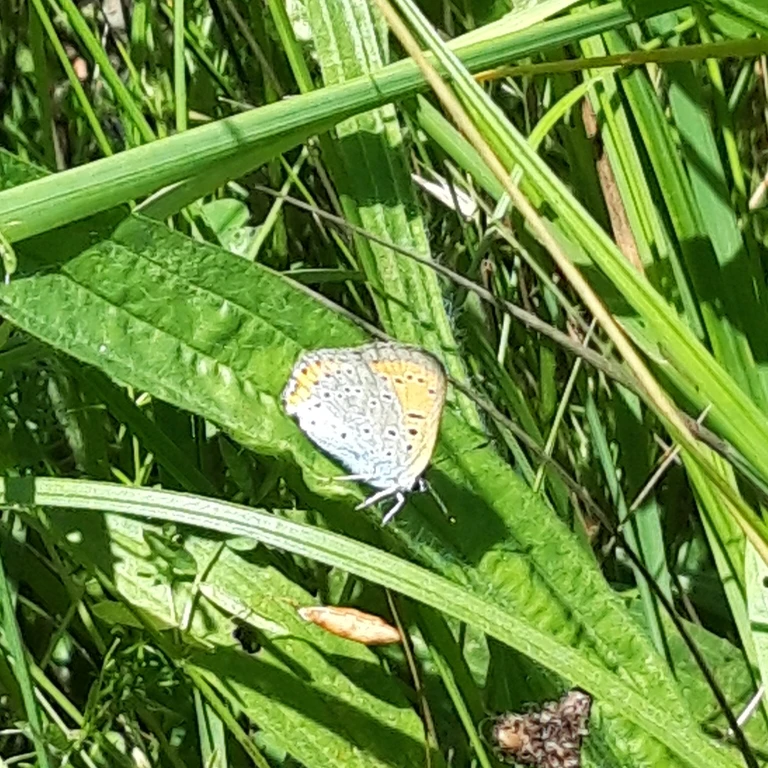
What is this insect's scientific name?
Lycaena dispar
